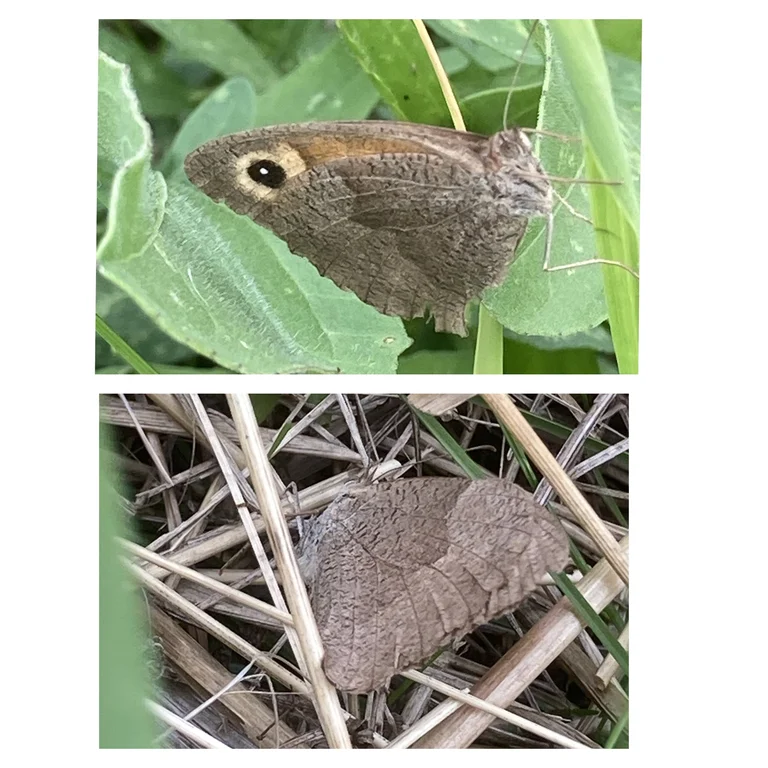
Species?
Maniola jurtina
